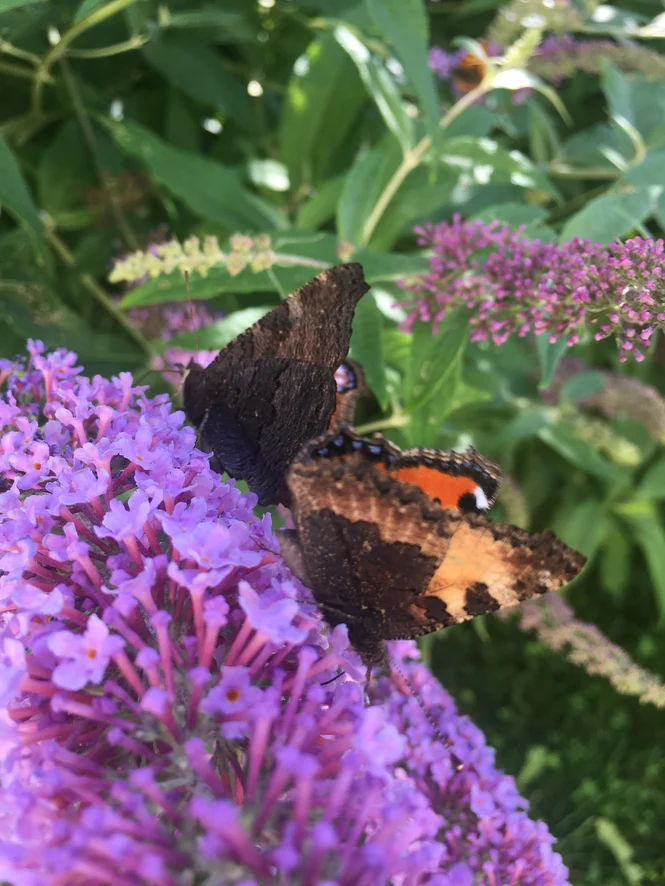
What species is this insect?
Aglais io
